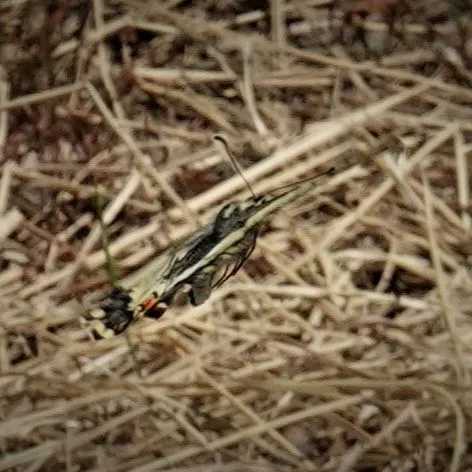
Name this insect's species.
Papilio machaon
